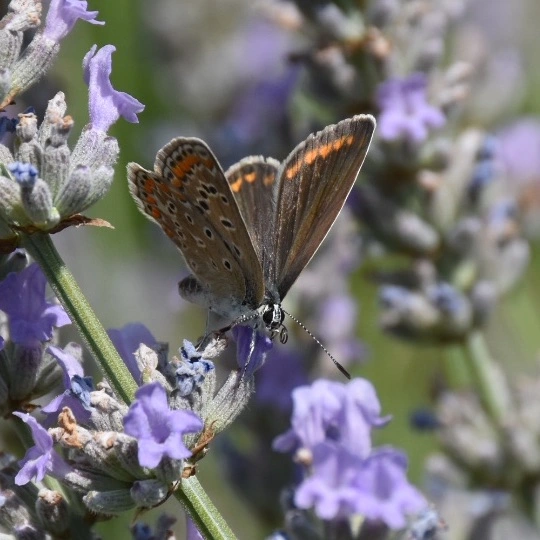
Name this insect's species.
Polyommatus icarus
